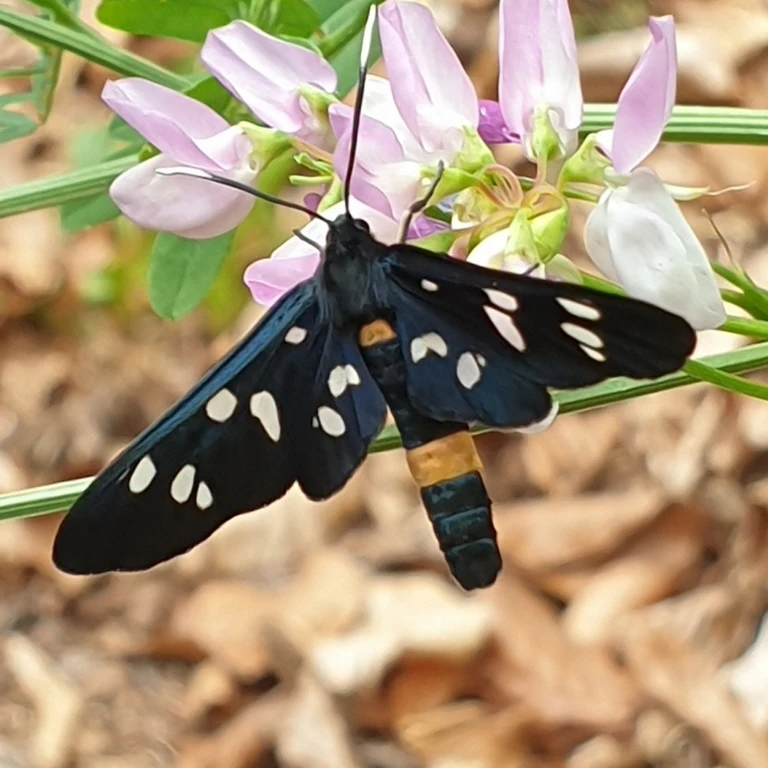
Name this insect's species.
Amata phegea
